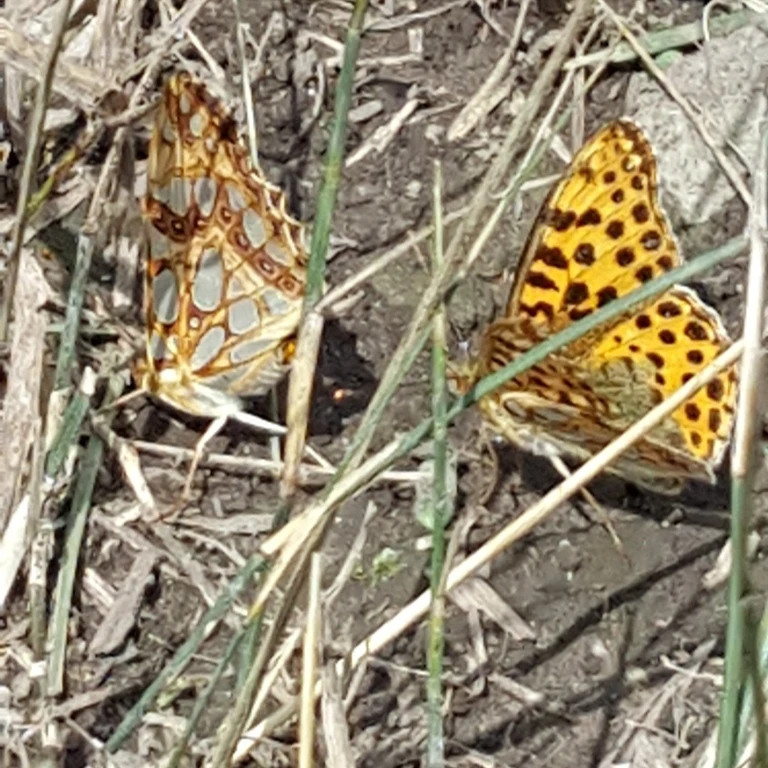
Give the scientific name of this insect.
Issoria lathonia
